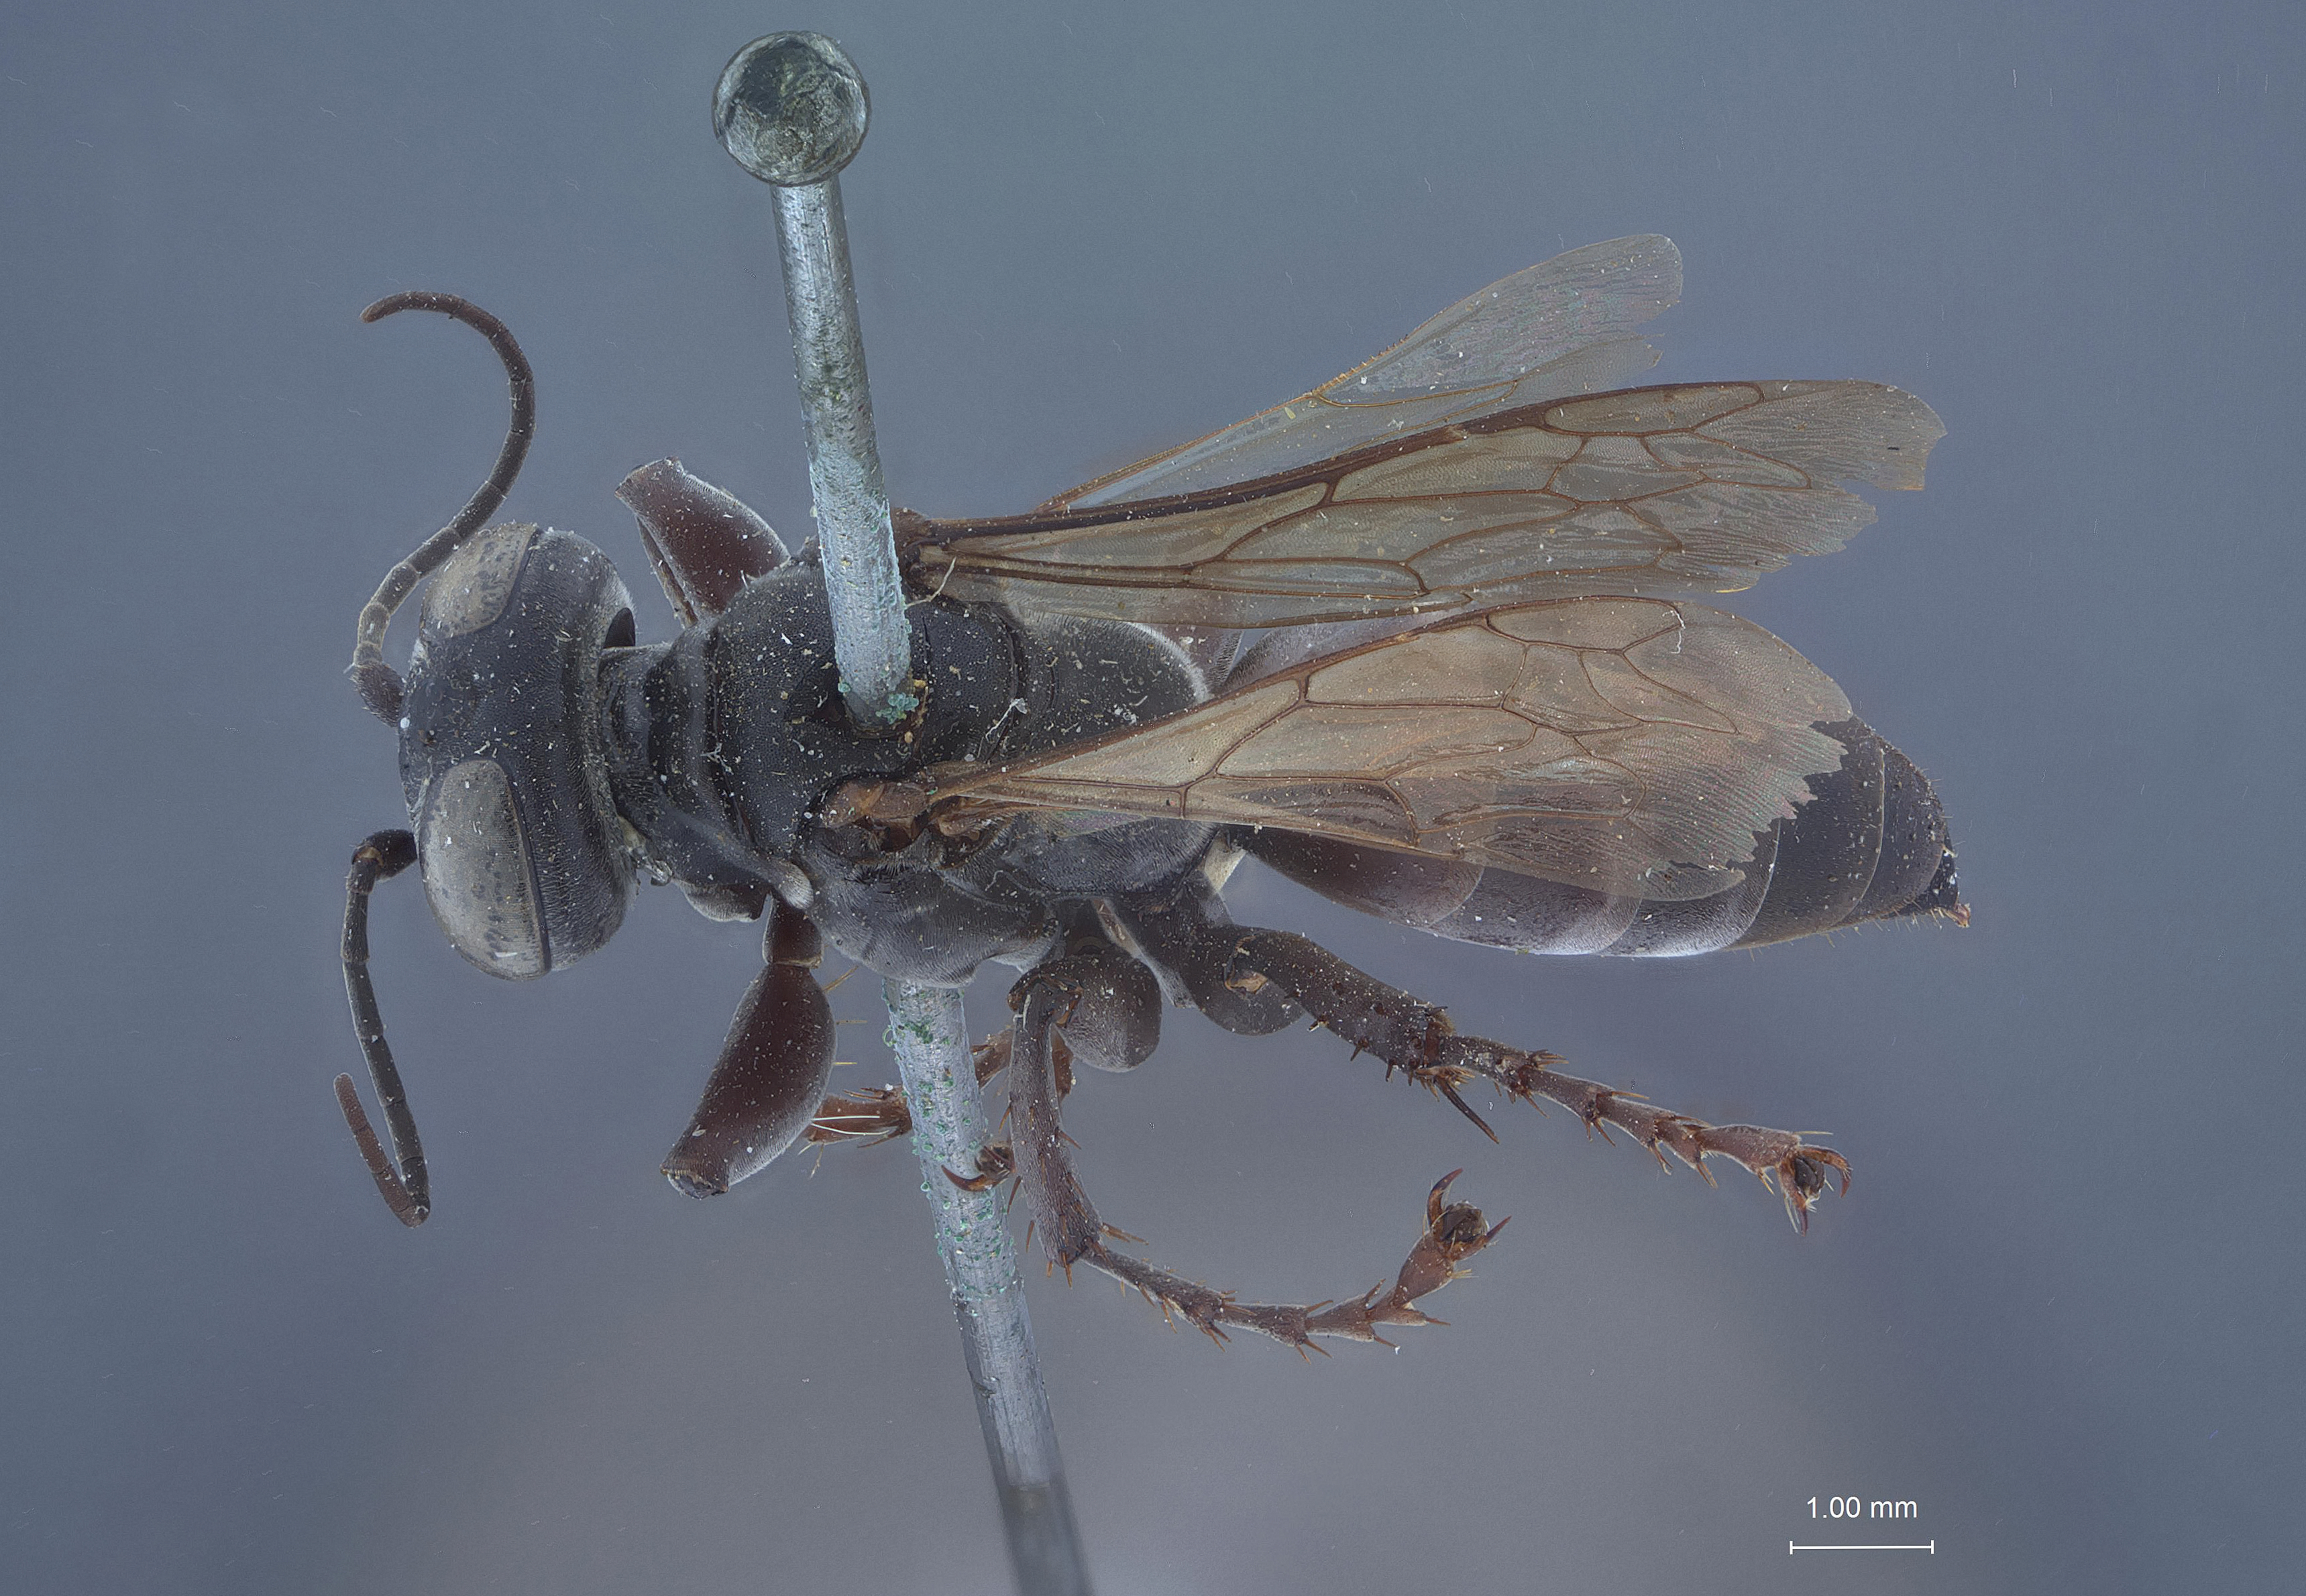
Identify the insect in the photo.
Larra punctifrons
